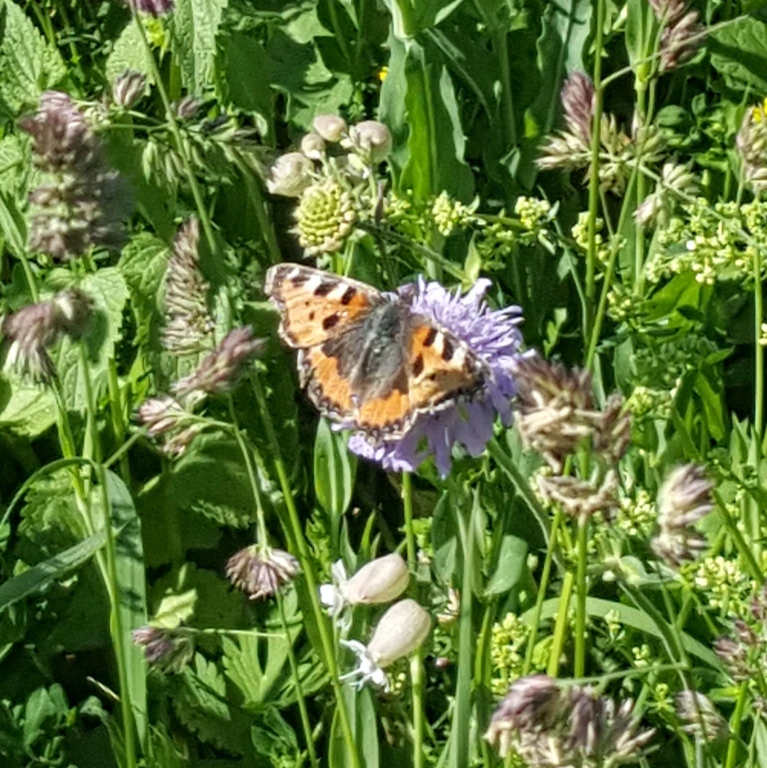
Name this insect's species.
Aglais urticae
